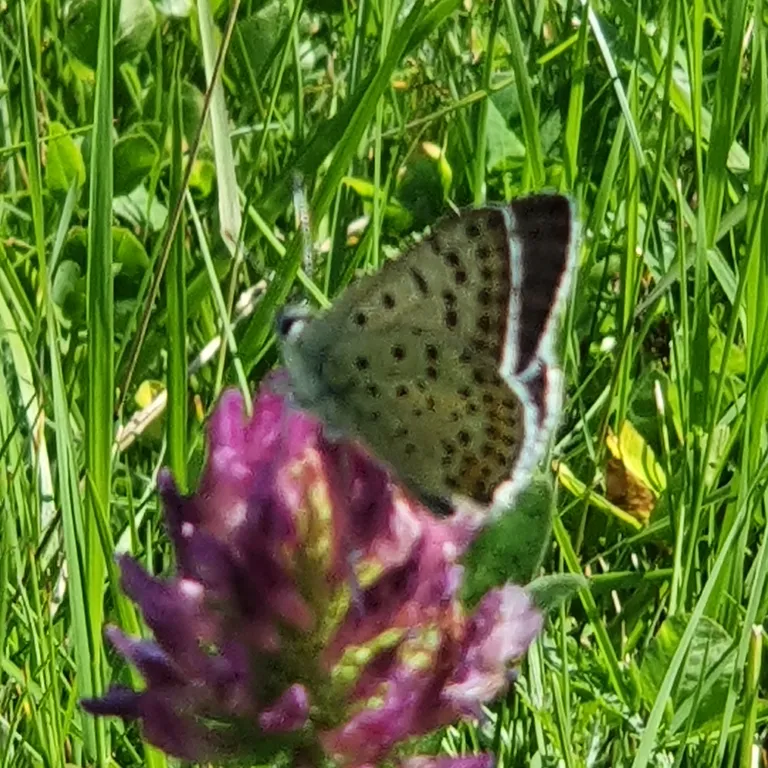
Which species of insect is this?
Lycaena tityrus (also Loweia tityrus)
